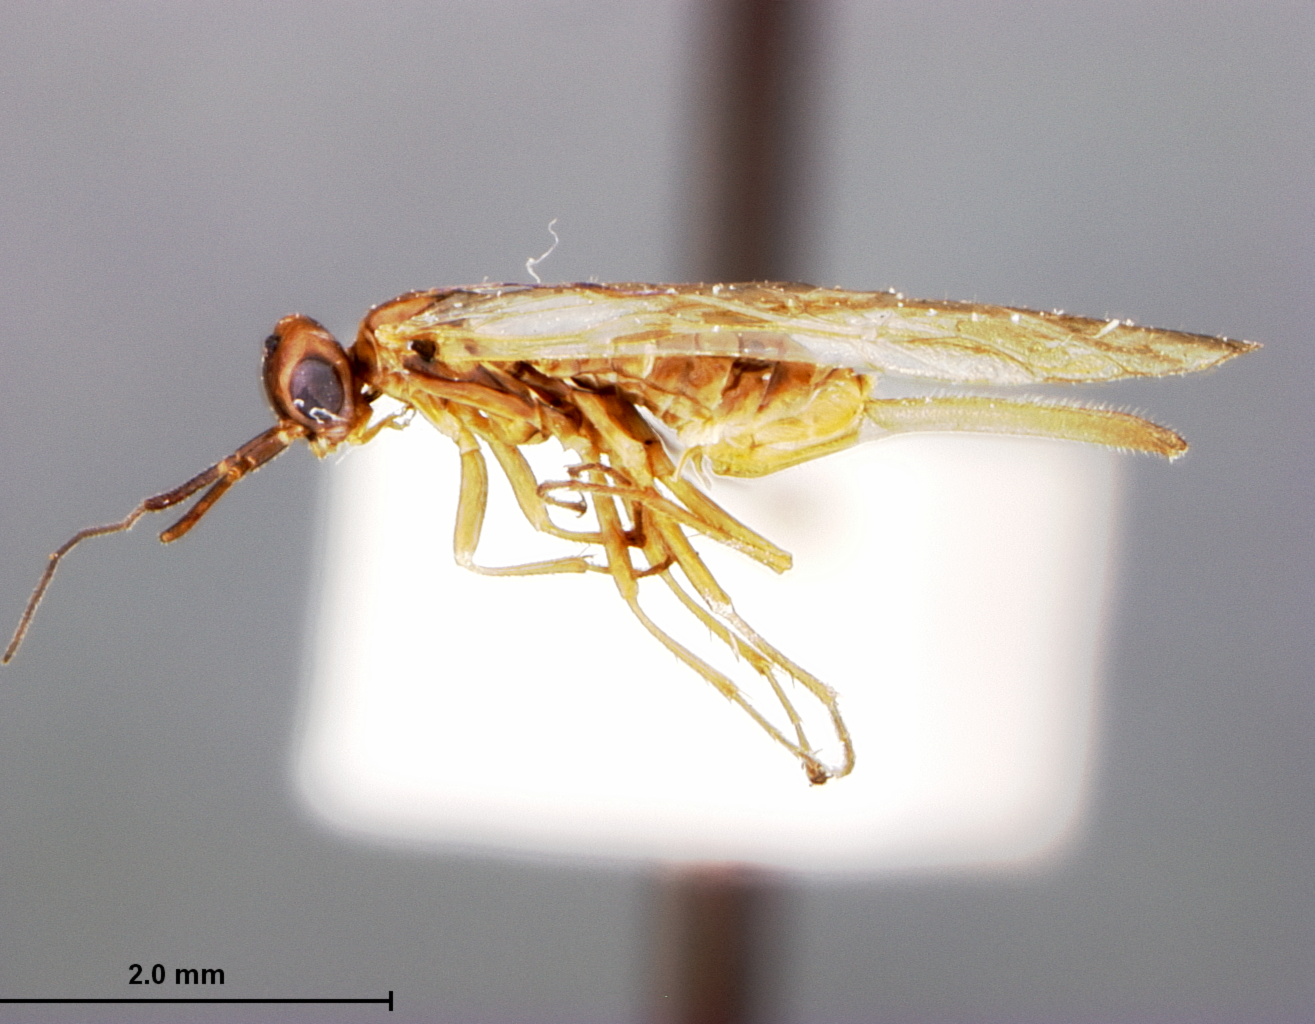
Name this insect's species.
Xyela radiatae
